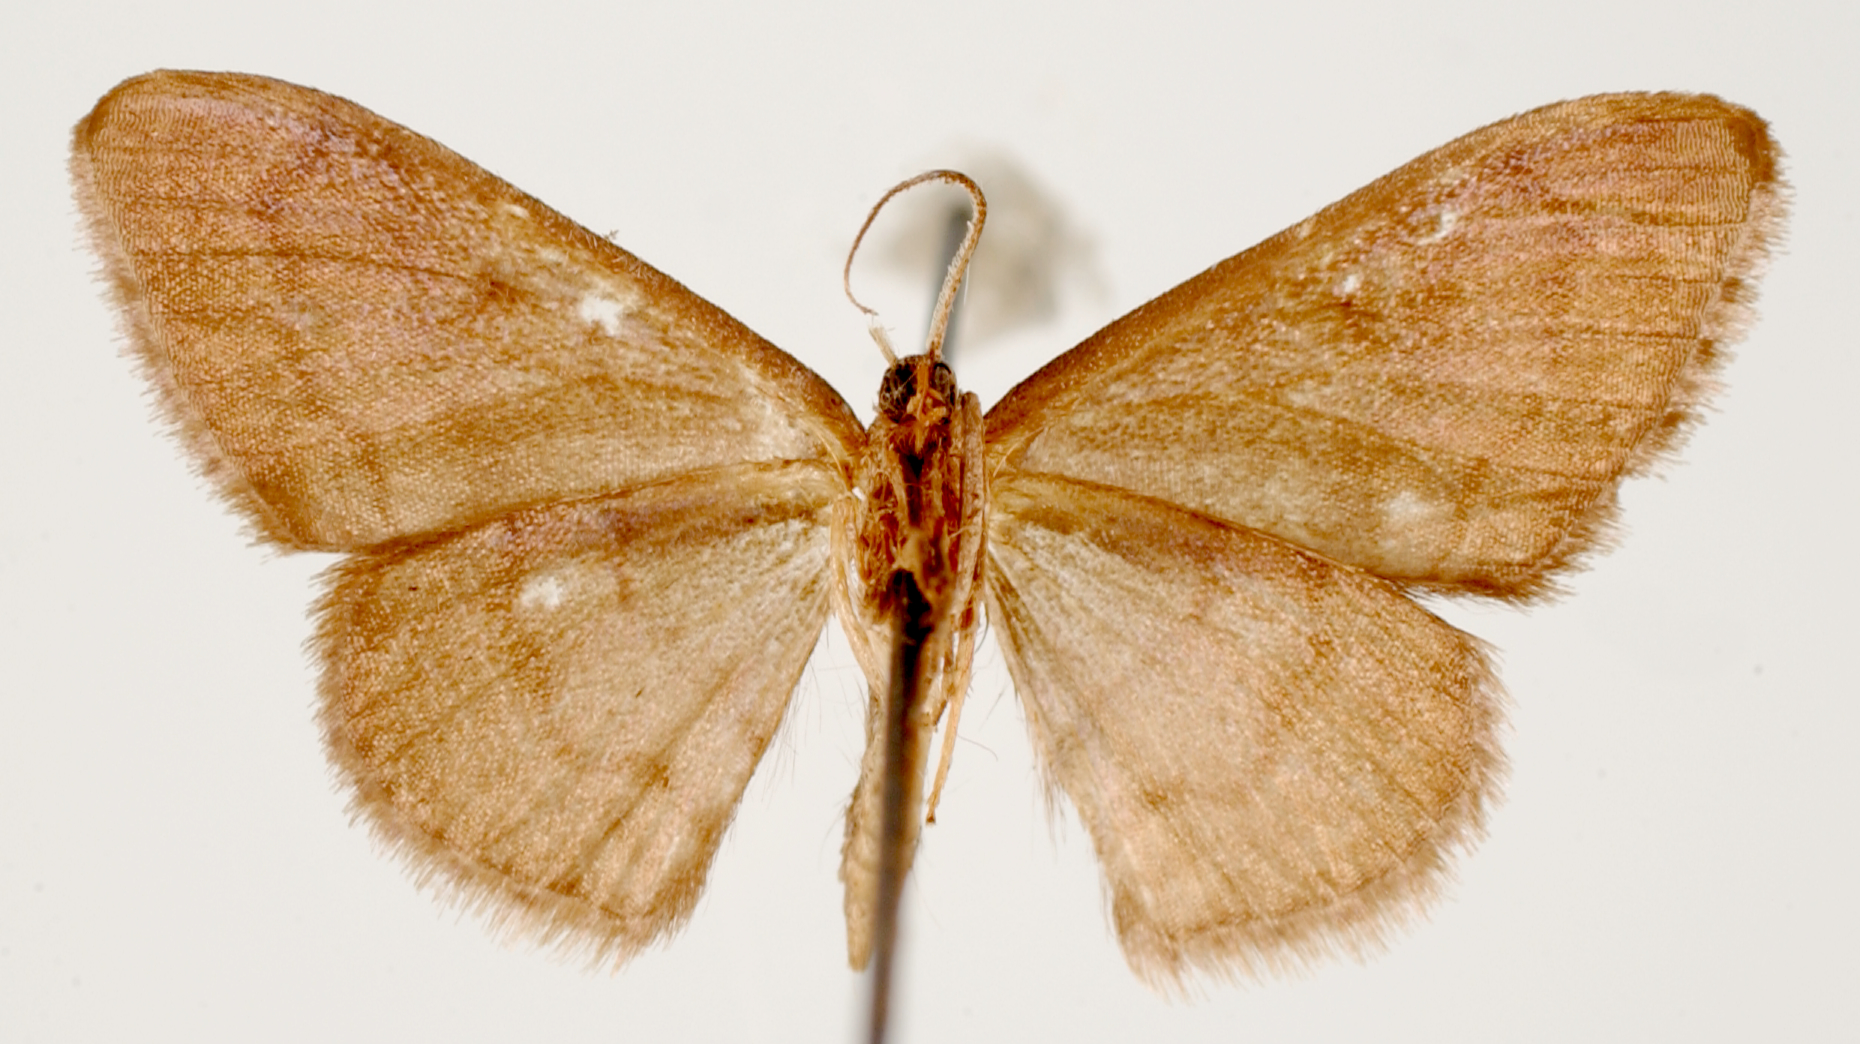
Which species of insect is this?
Craspedia taciturna
